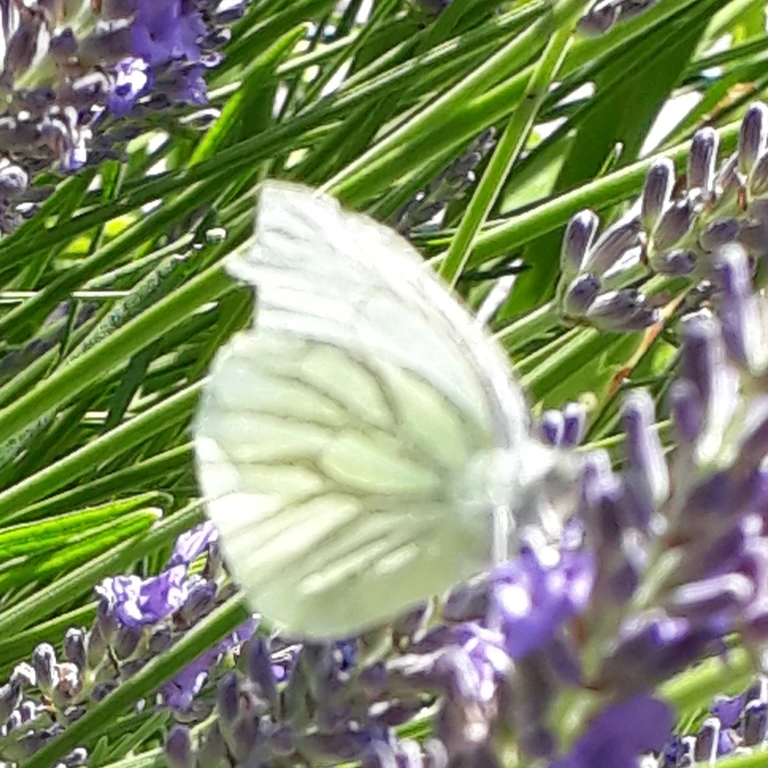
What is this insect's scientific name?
Pieris napi
